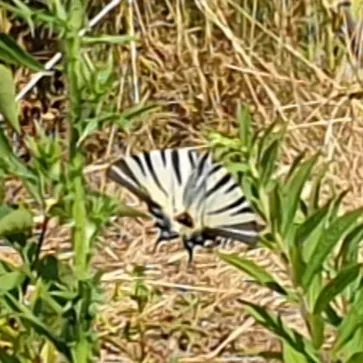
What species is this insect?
Iphiclides podalirius
